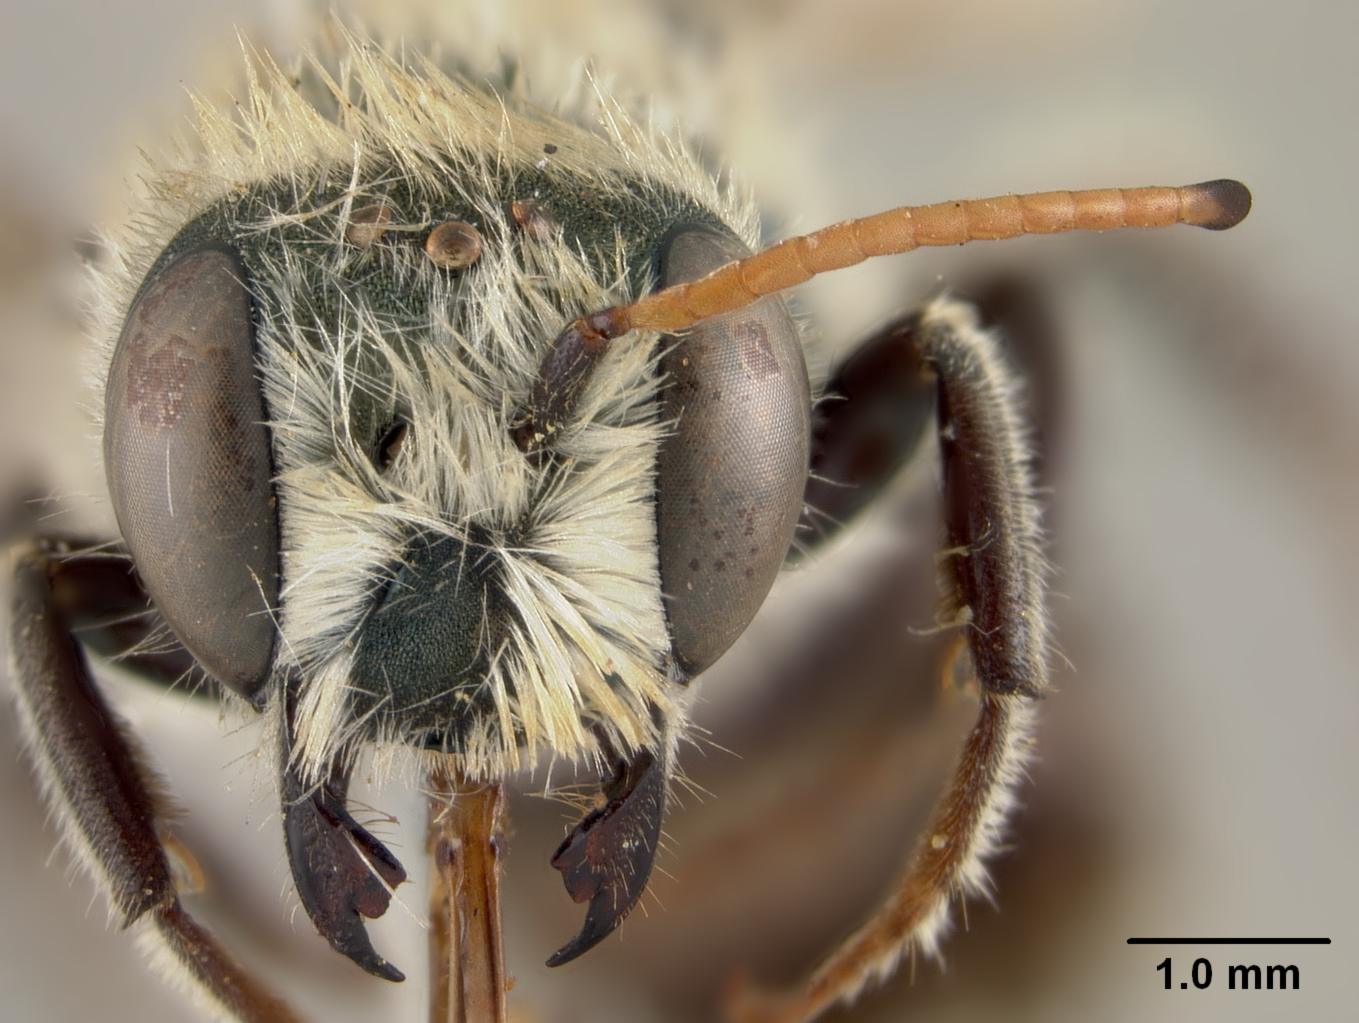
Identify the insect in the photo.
Osmia watsoni
